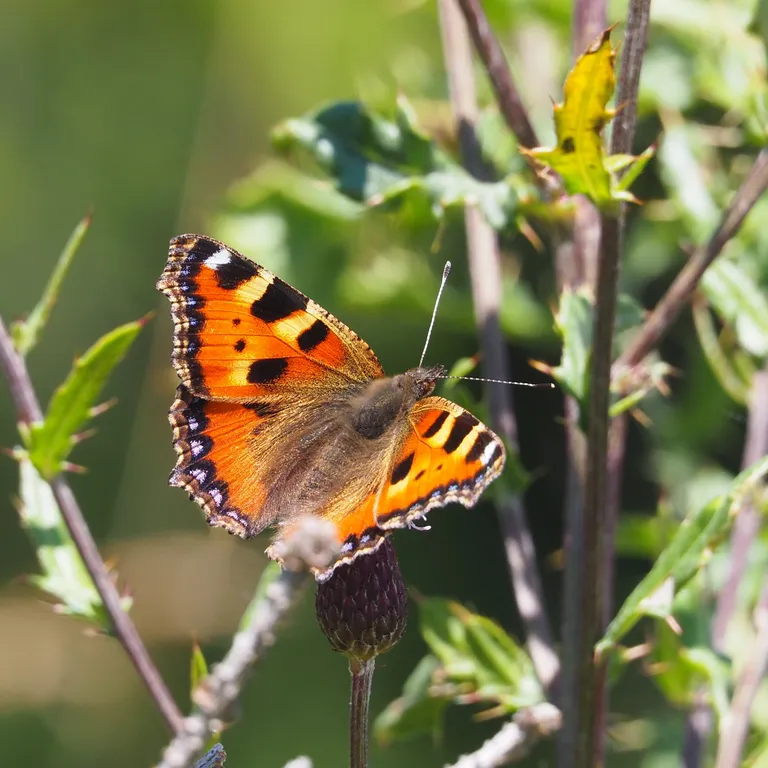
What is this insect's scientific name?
Aglais urticae
